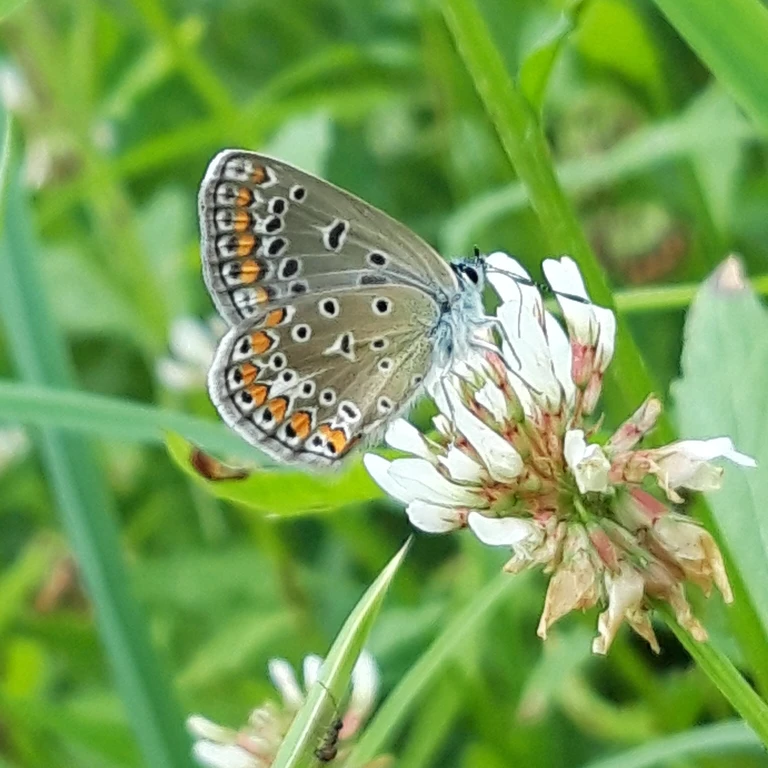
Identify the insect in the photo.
Polyommatus icarus
